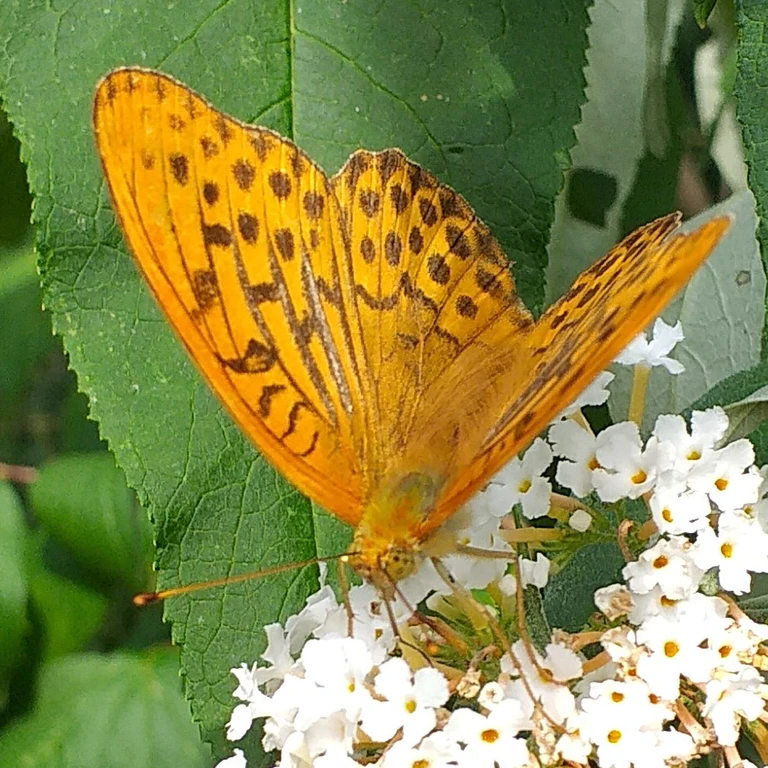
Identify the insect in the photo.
Argynnis paphia
